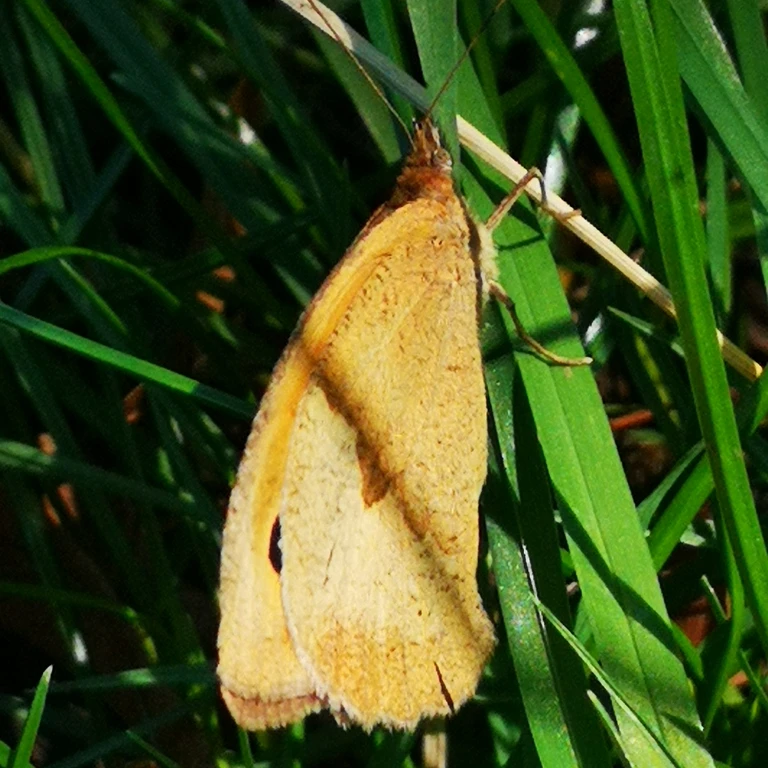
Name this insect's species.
Maniola jurtina
